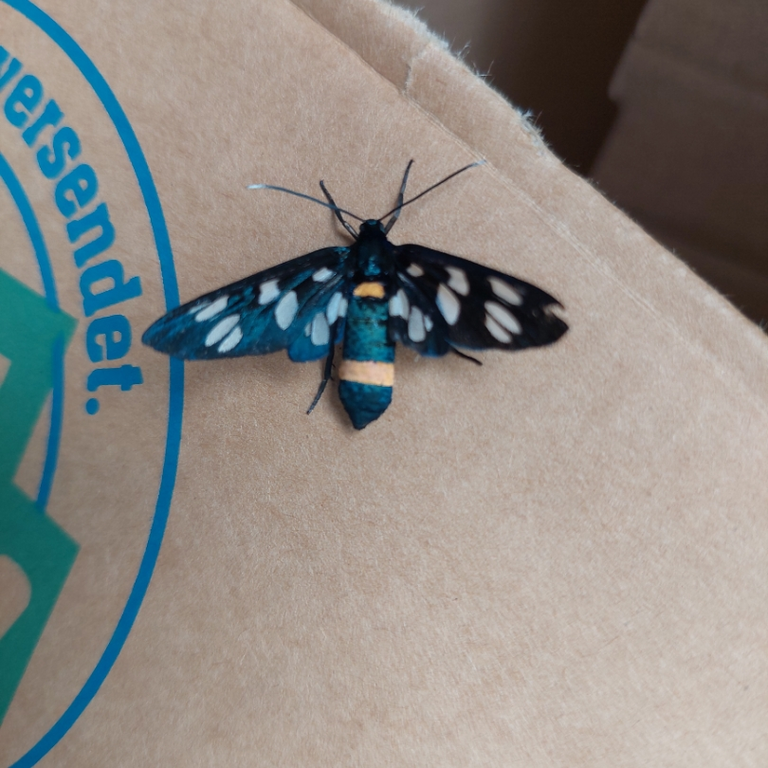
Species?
Amata phegea
